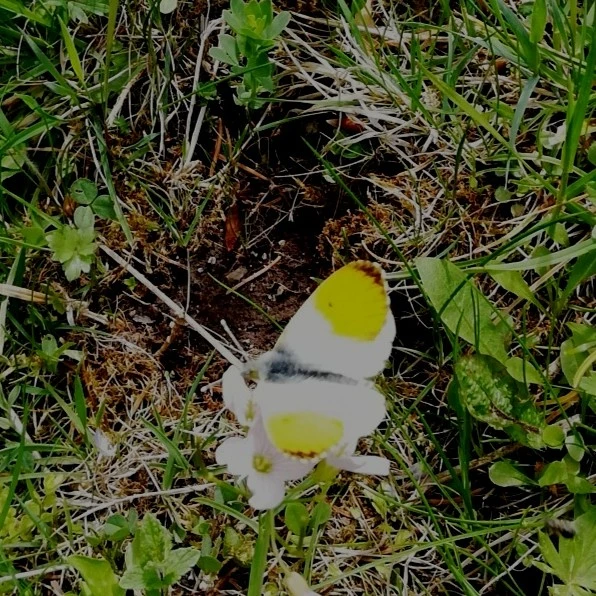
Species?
Anthocharis cardamines
